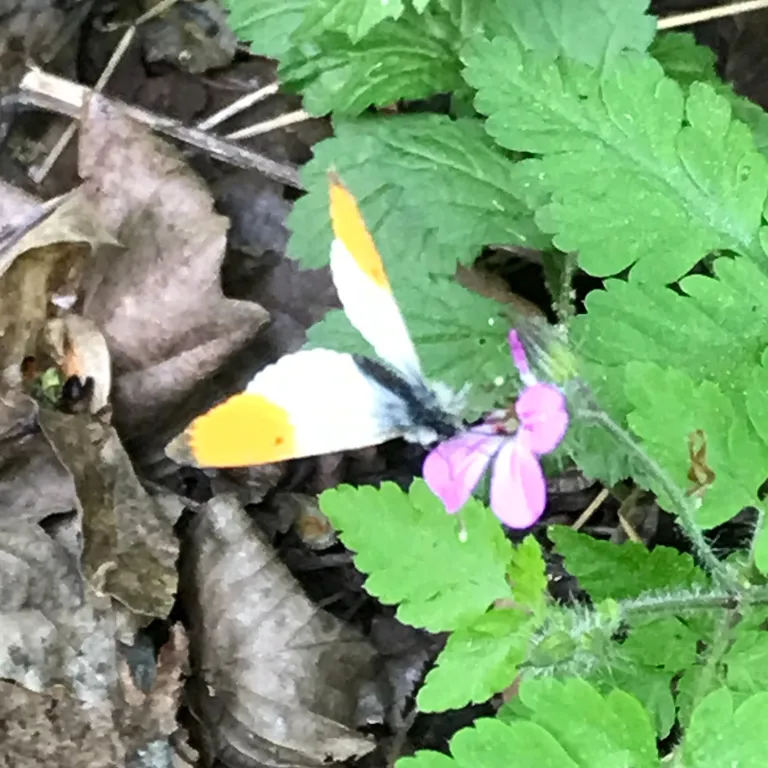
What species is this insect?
Anthocharis cardamines
